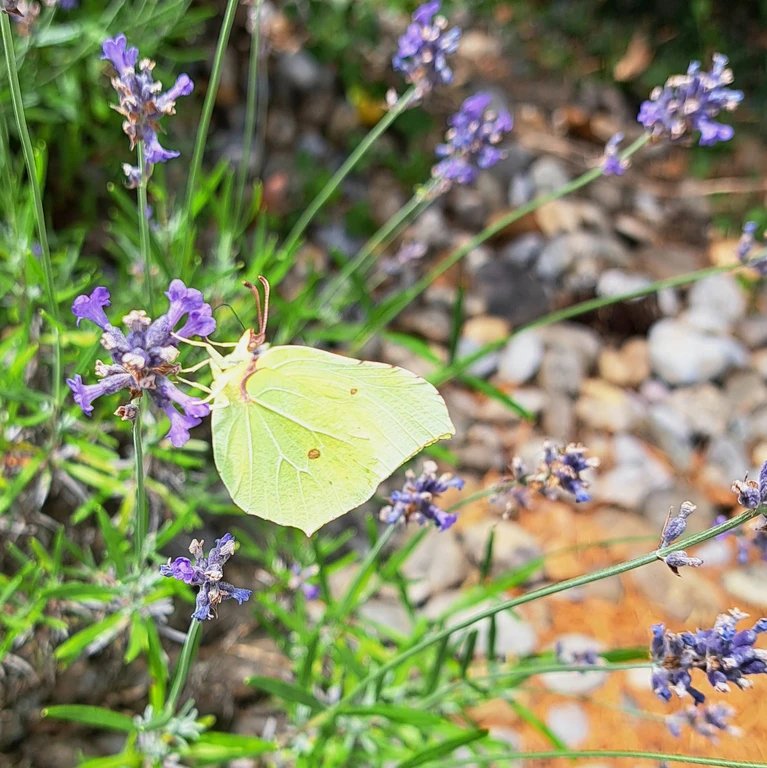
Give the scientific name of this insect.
Gonepteryx rhamni
